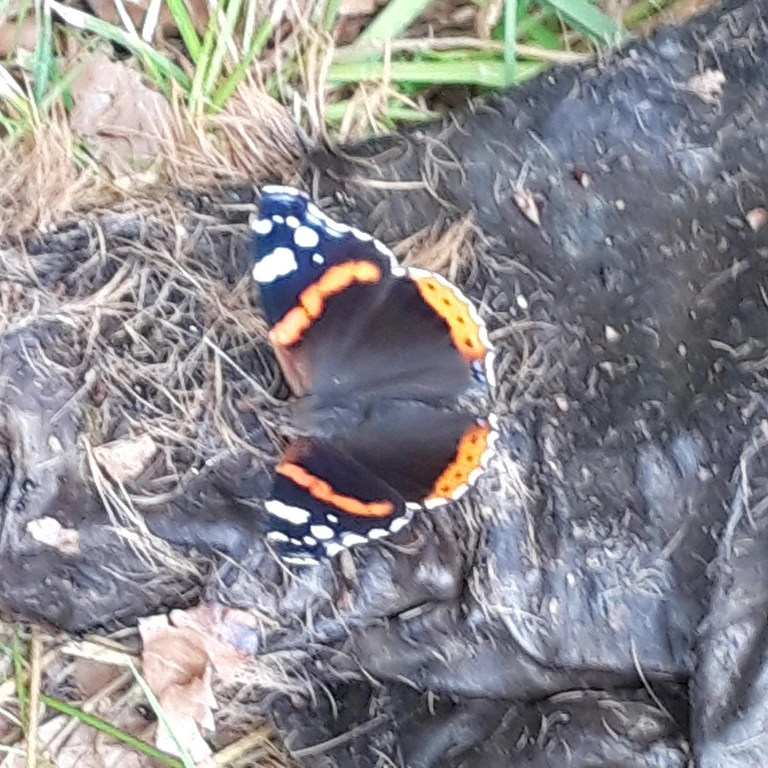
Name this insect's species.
Vanessa atalanta
